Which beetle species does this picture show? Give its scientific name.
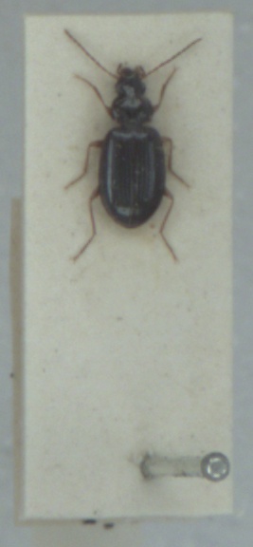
Ocys quinquestriatus
